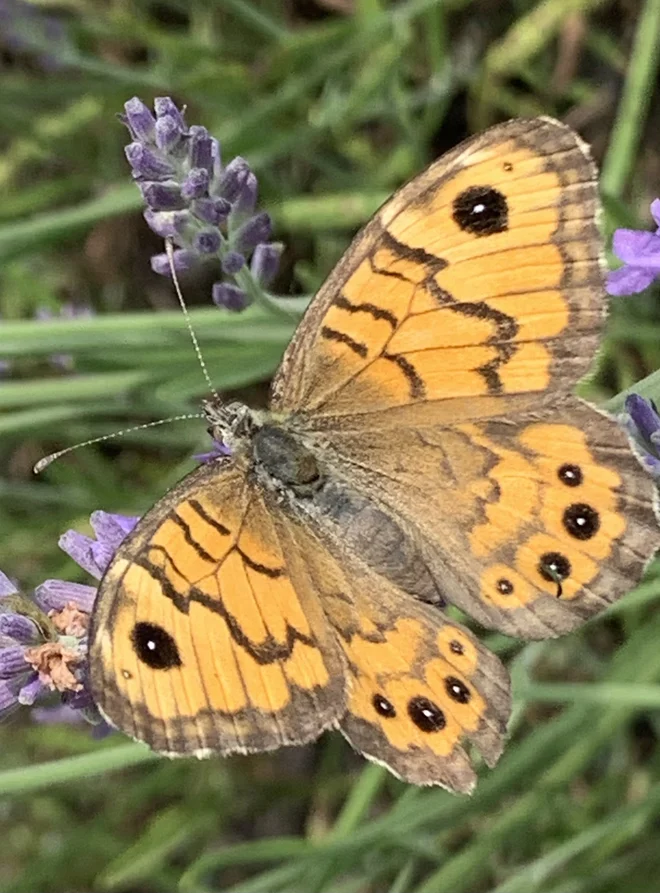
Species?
Lasiommata megera (also Pararge megera)
